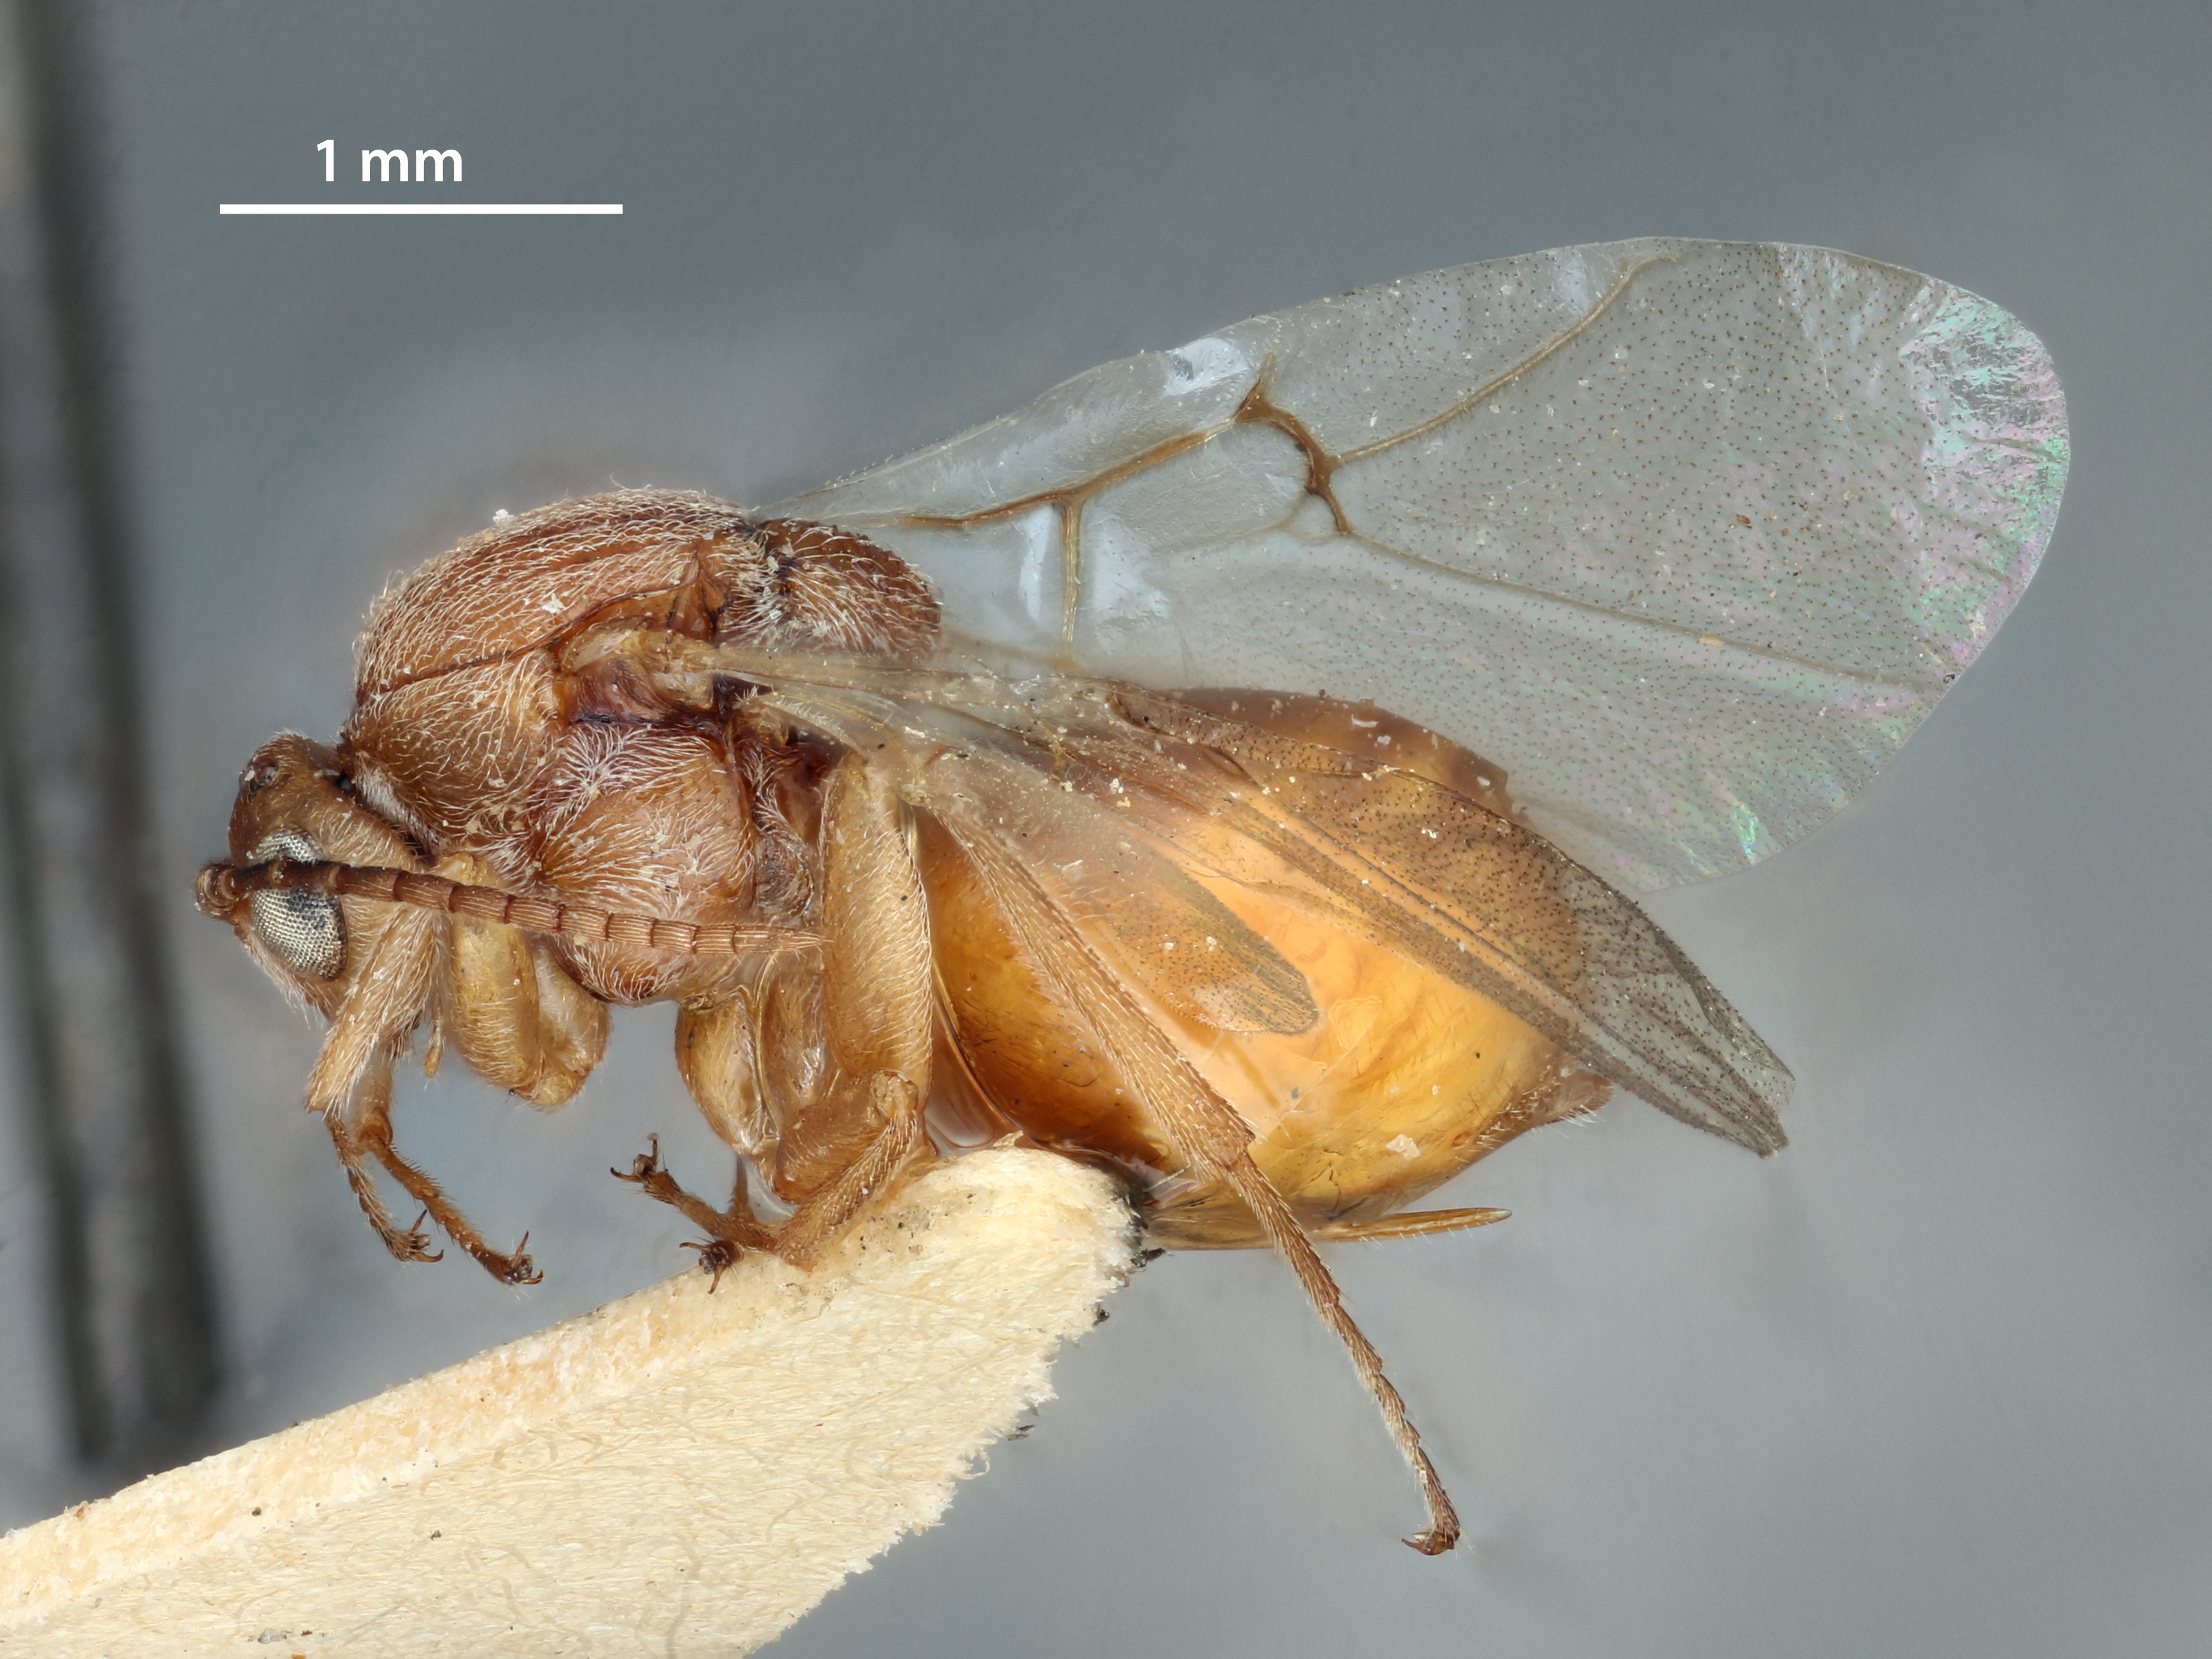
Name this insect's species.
Callirhytis banalella
